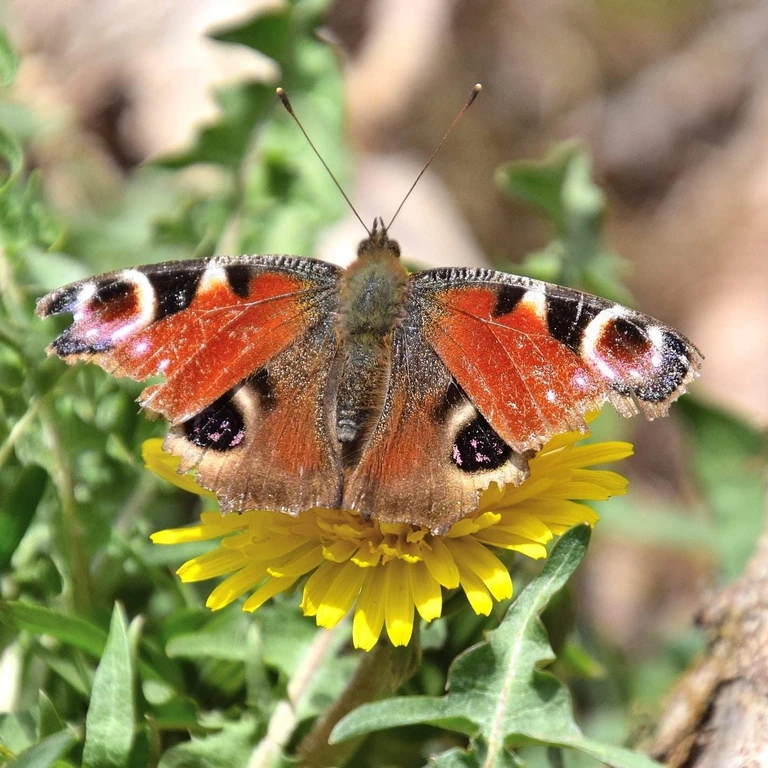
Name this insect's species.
Aglais io
